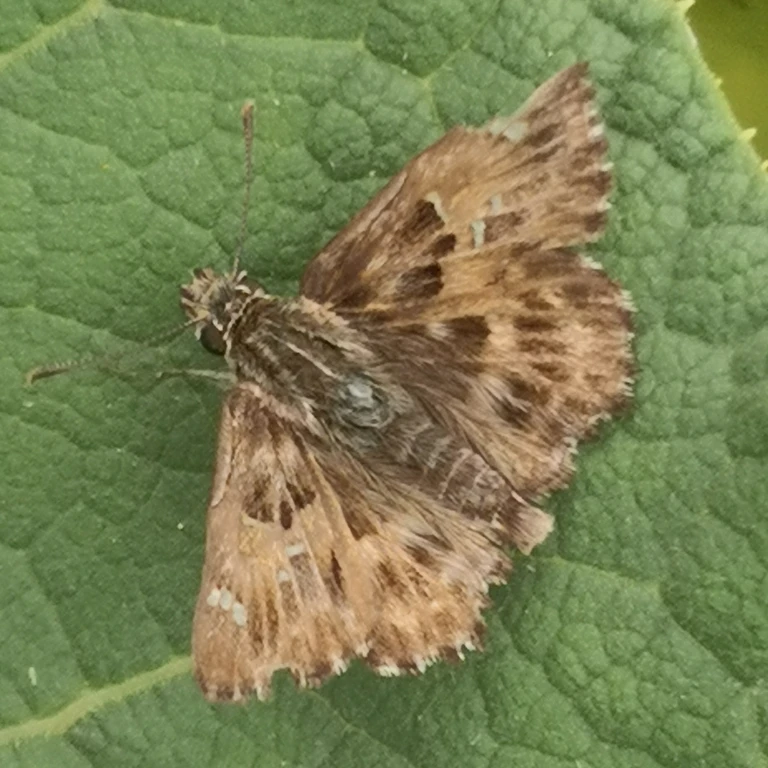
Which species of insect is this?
Carcharodus alceae
